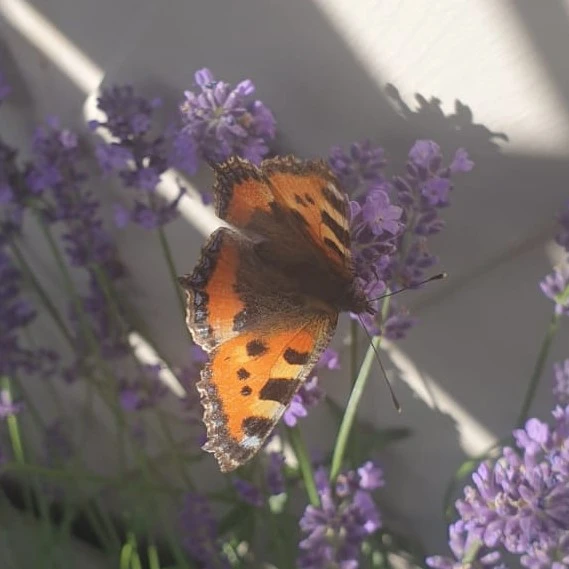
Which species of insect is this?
Aglais urticae
